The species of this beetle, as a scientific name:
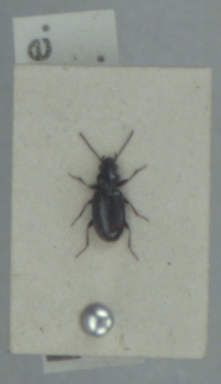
Bembidion minimum
